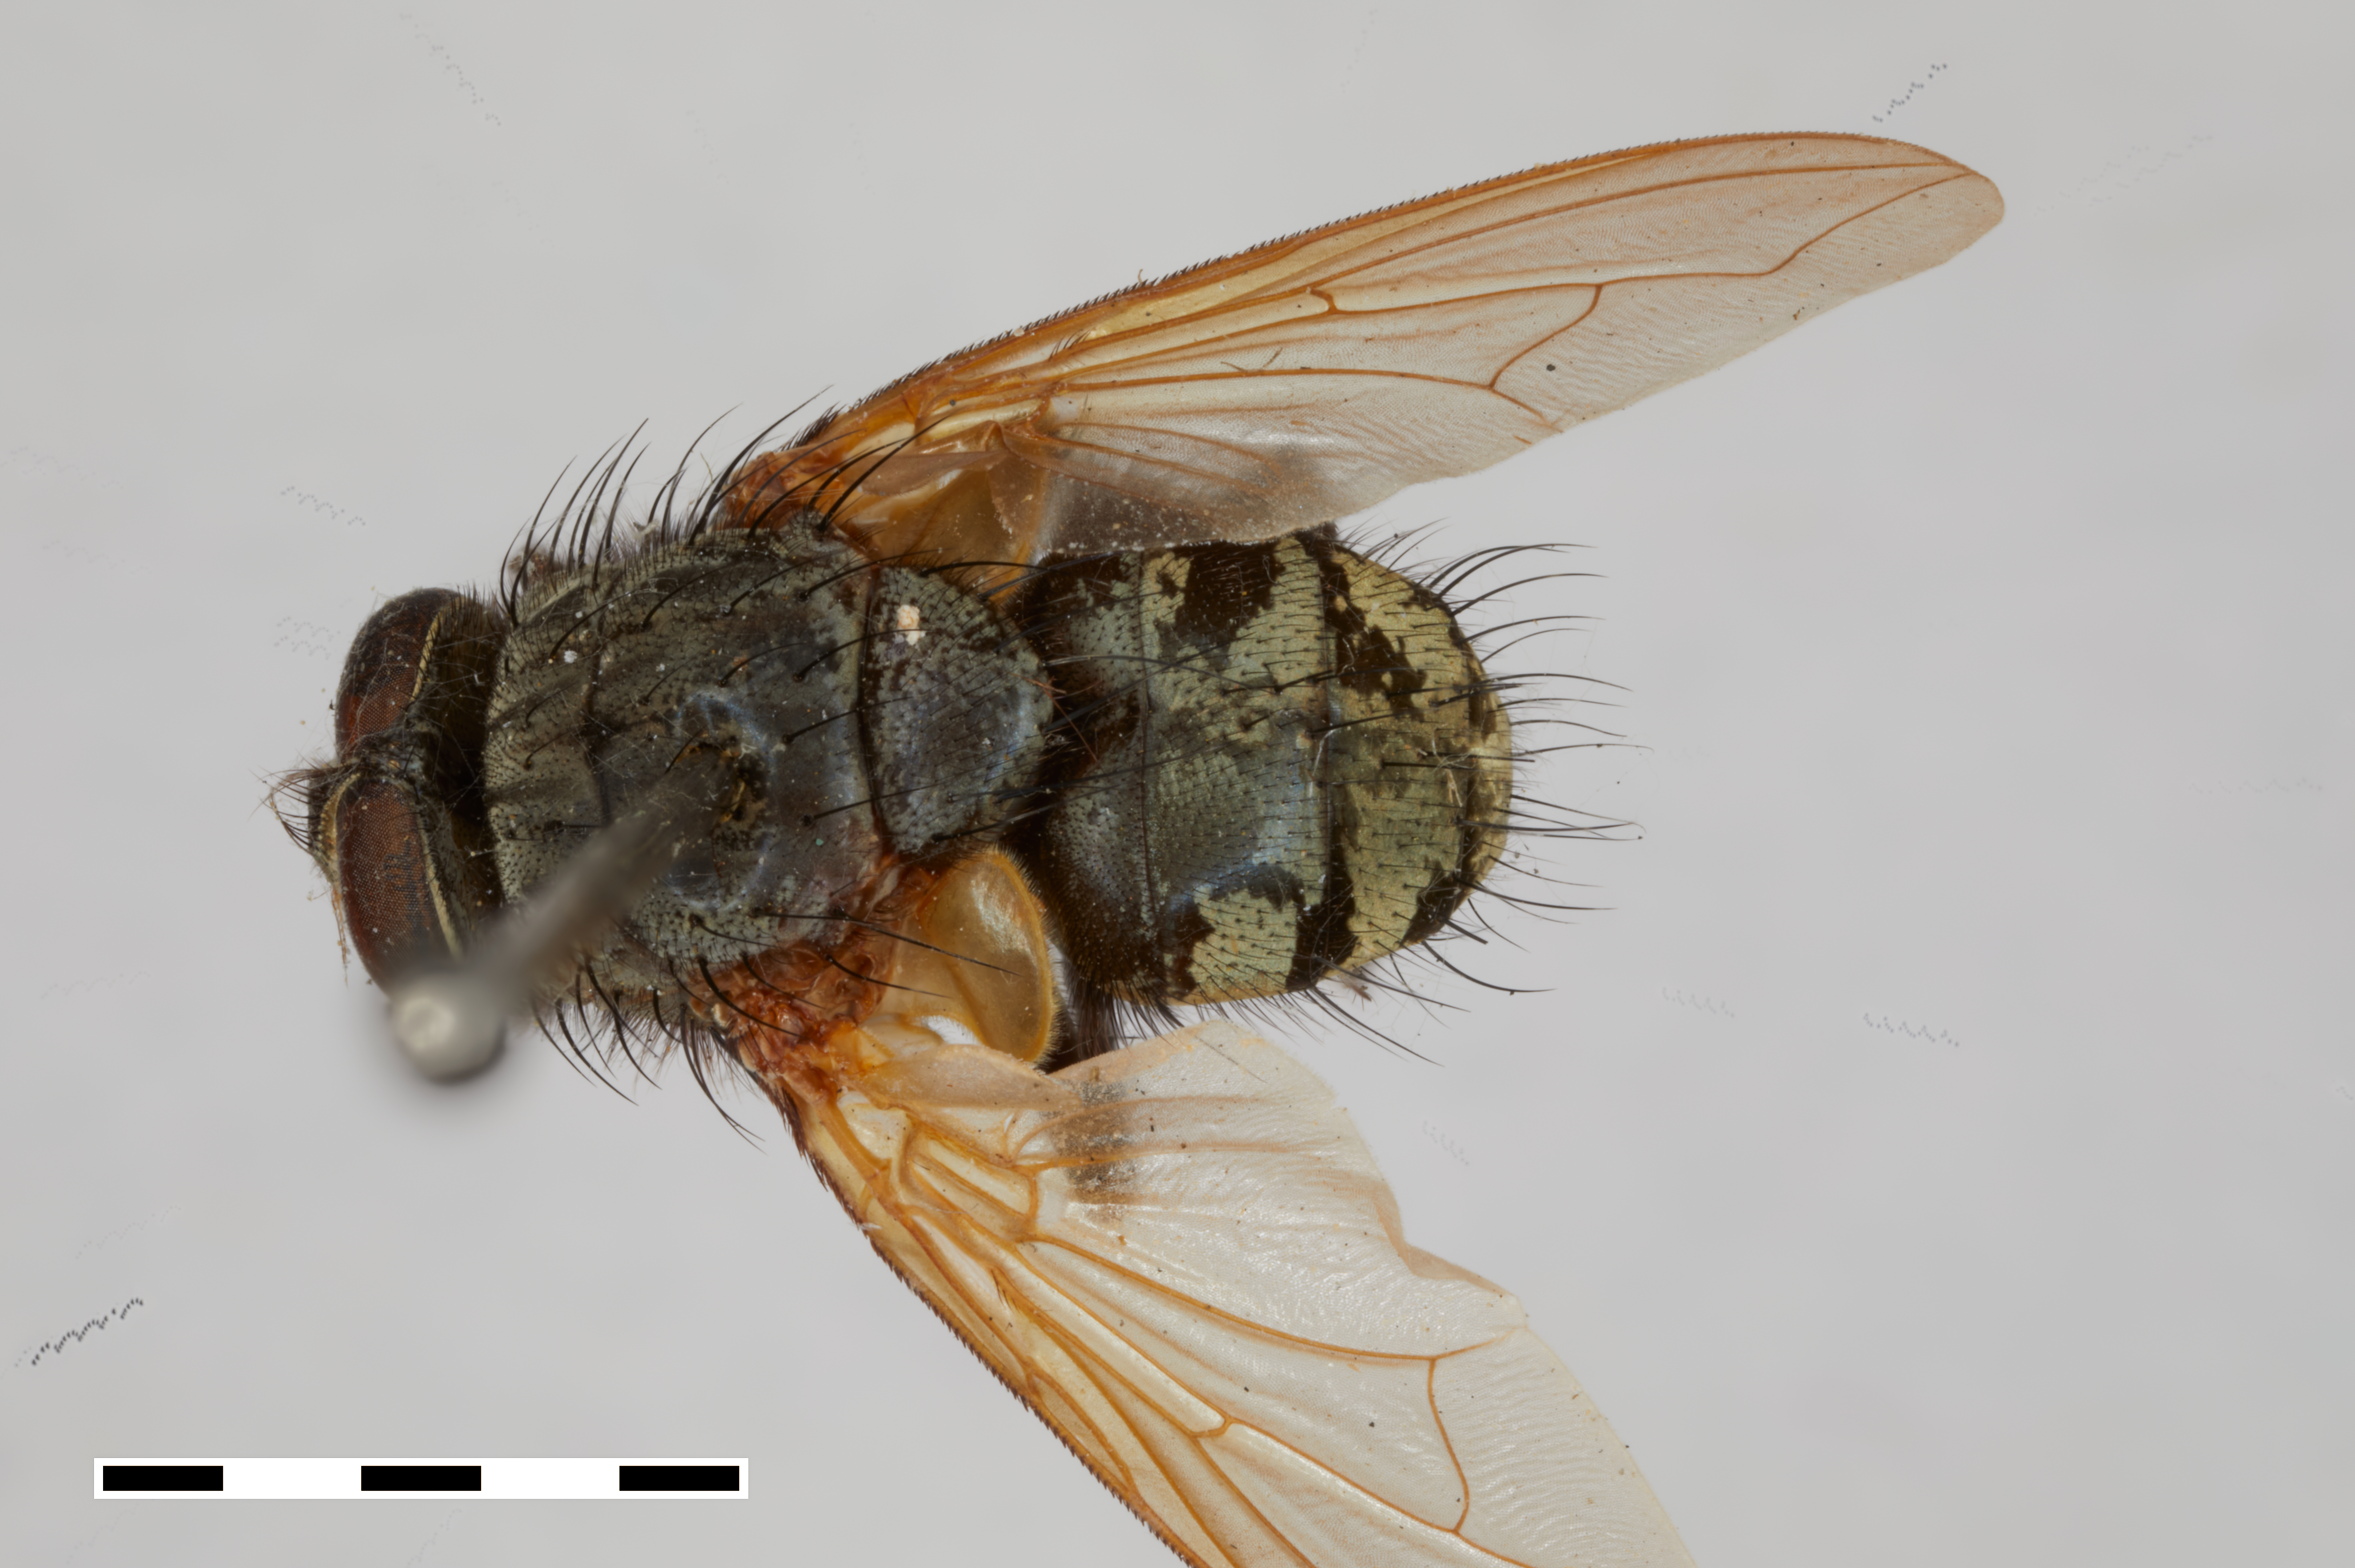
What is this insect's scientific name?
Pollenia carinata
